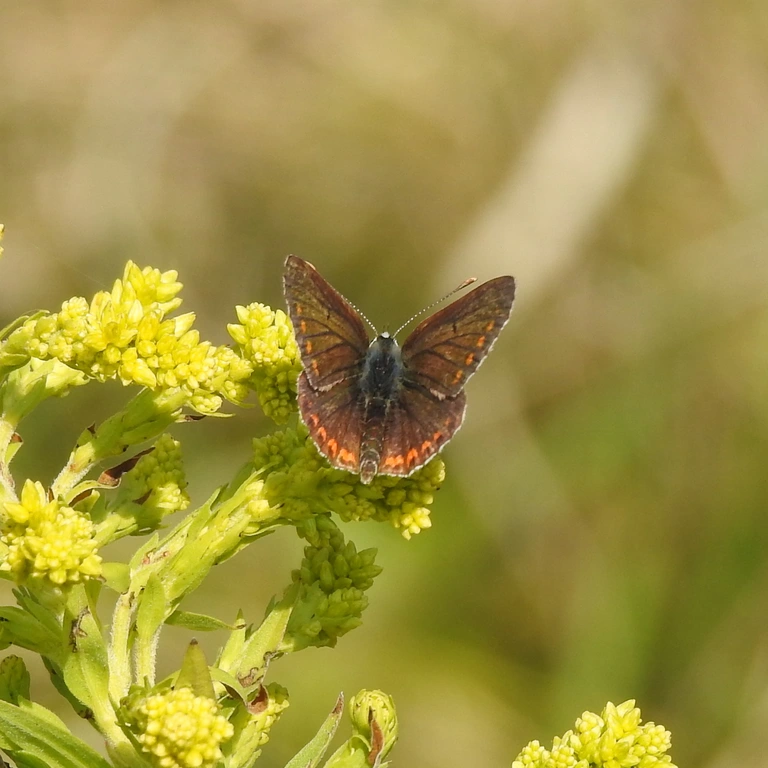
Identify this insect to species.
Aricia agestis/artaxerxes
